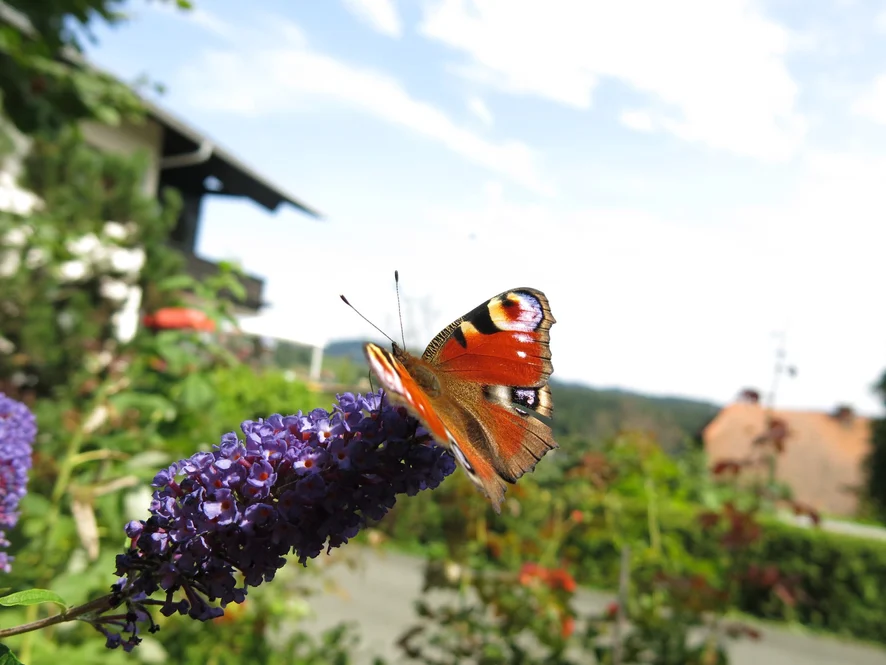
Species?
Aglais io
